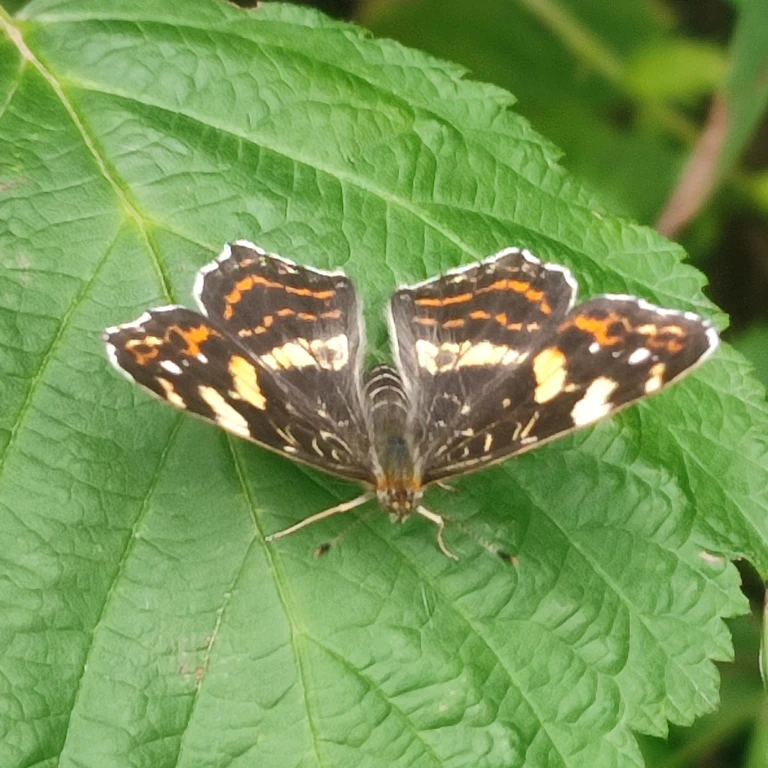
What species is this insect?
Araschnia levana
